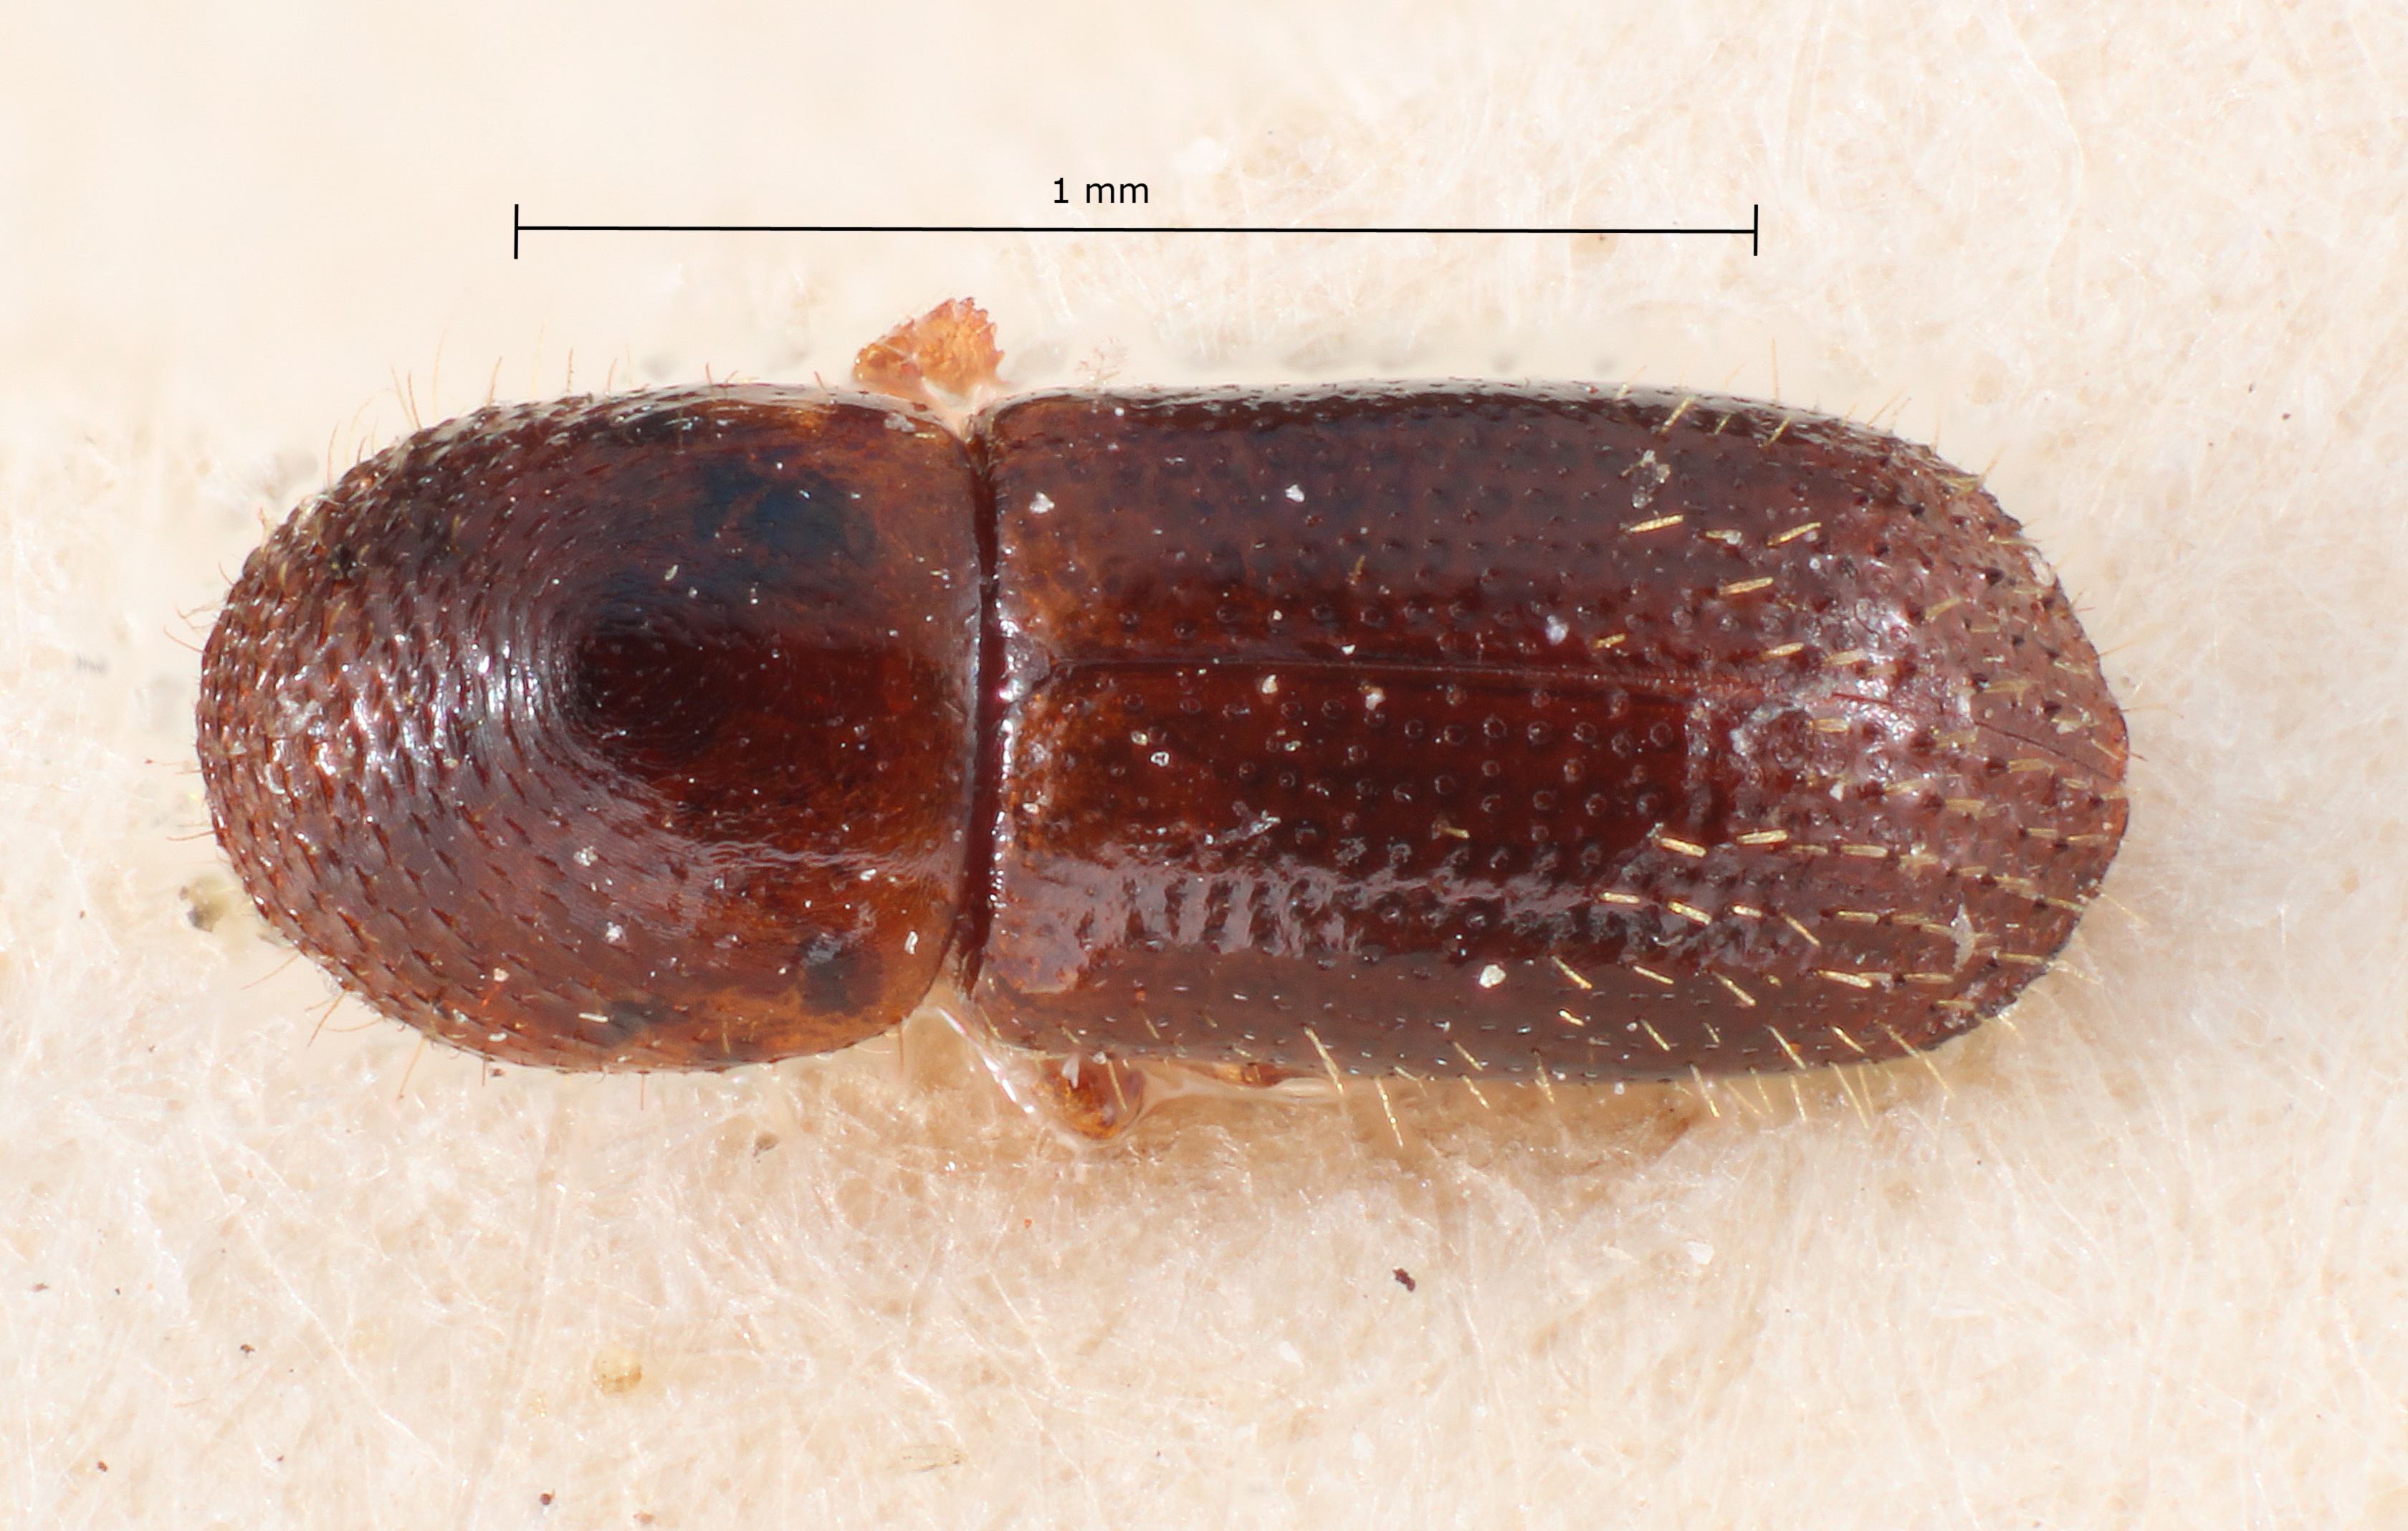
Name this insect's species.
Xyleborus pusio
